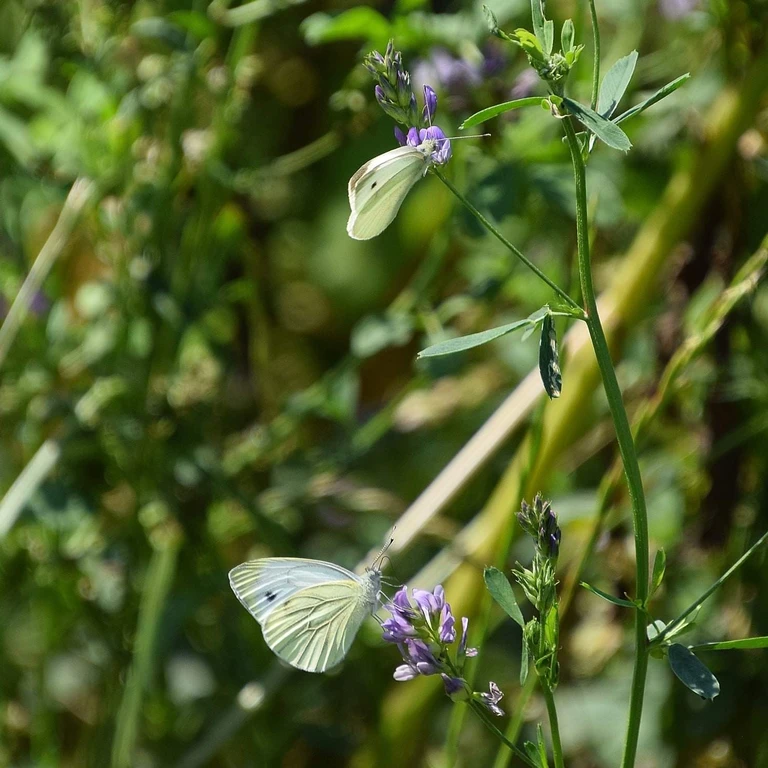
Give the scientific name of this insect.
Pieris napi
